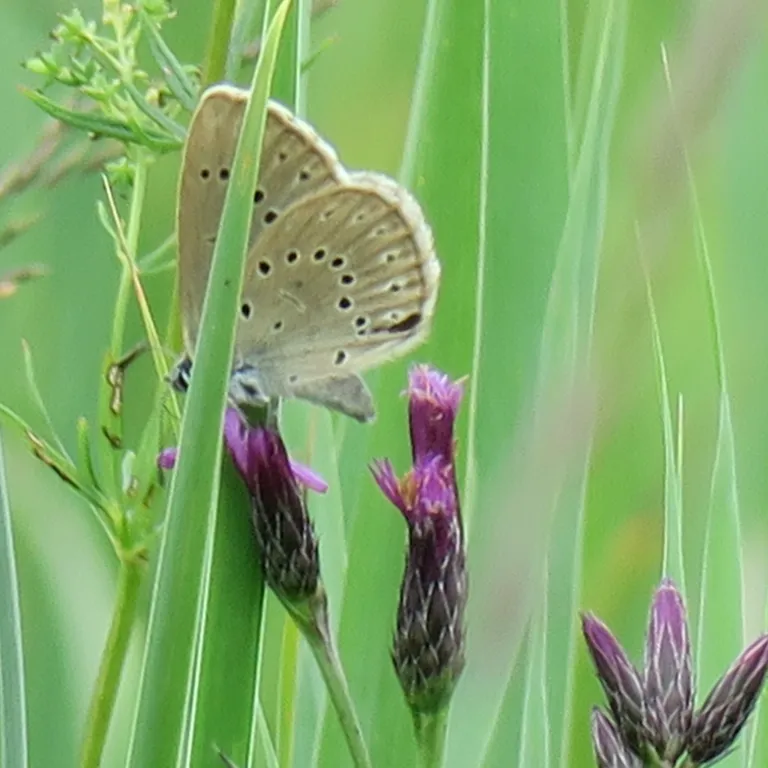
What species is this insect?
Phengaris teleius
